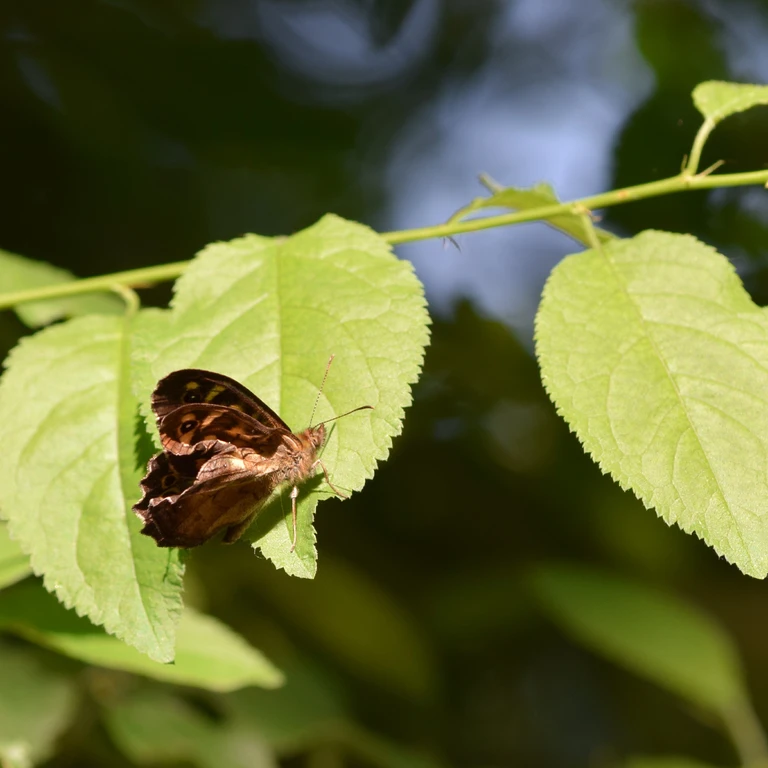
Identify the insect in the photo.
Pararge aegeria
